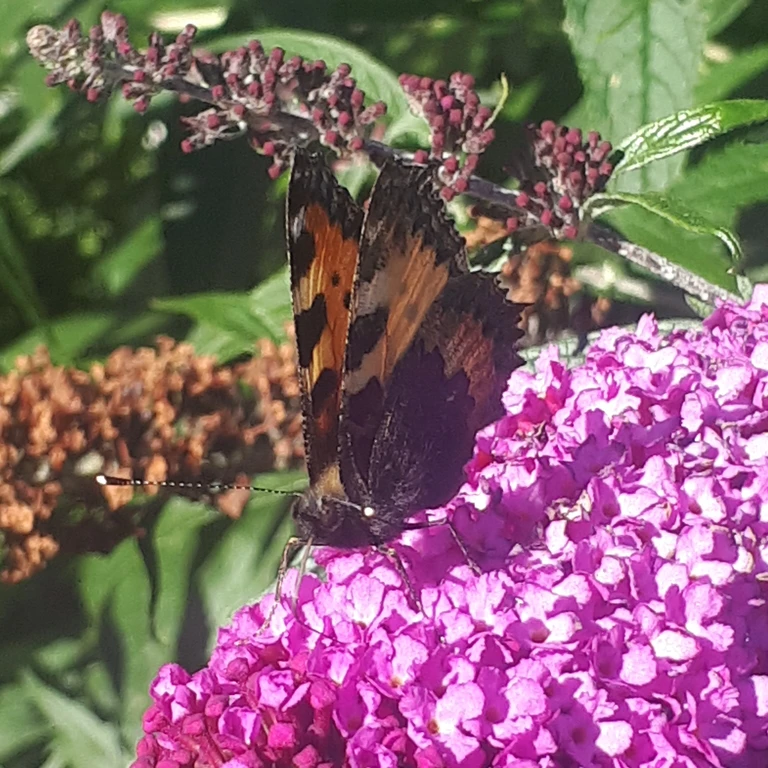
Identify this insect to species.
Aglais urticae
